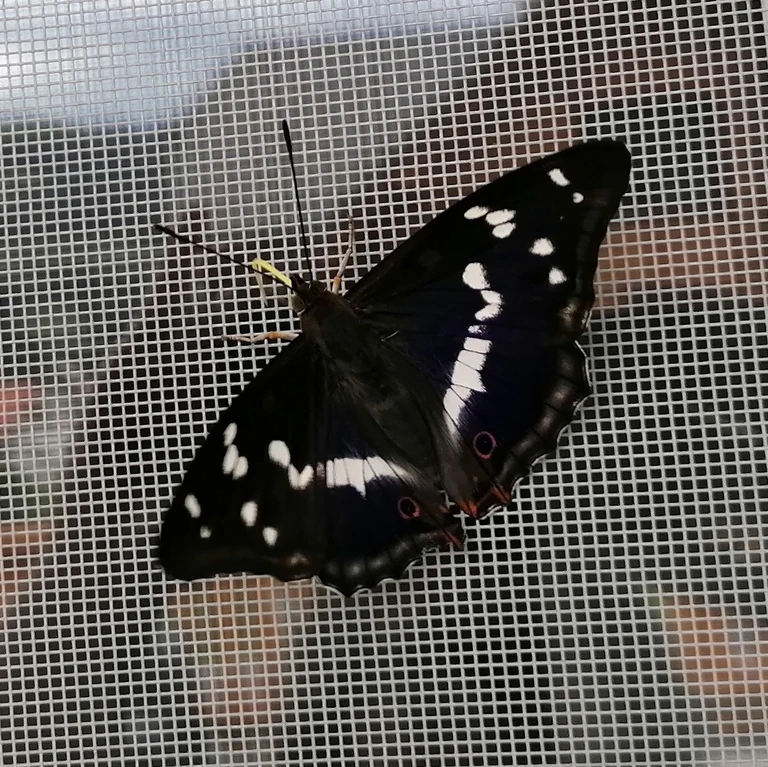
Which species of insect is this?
Apatura iris
